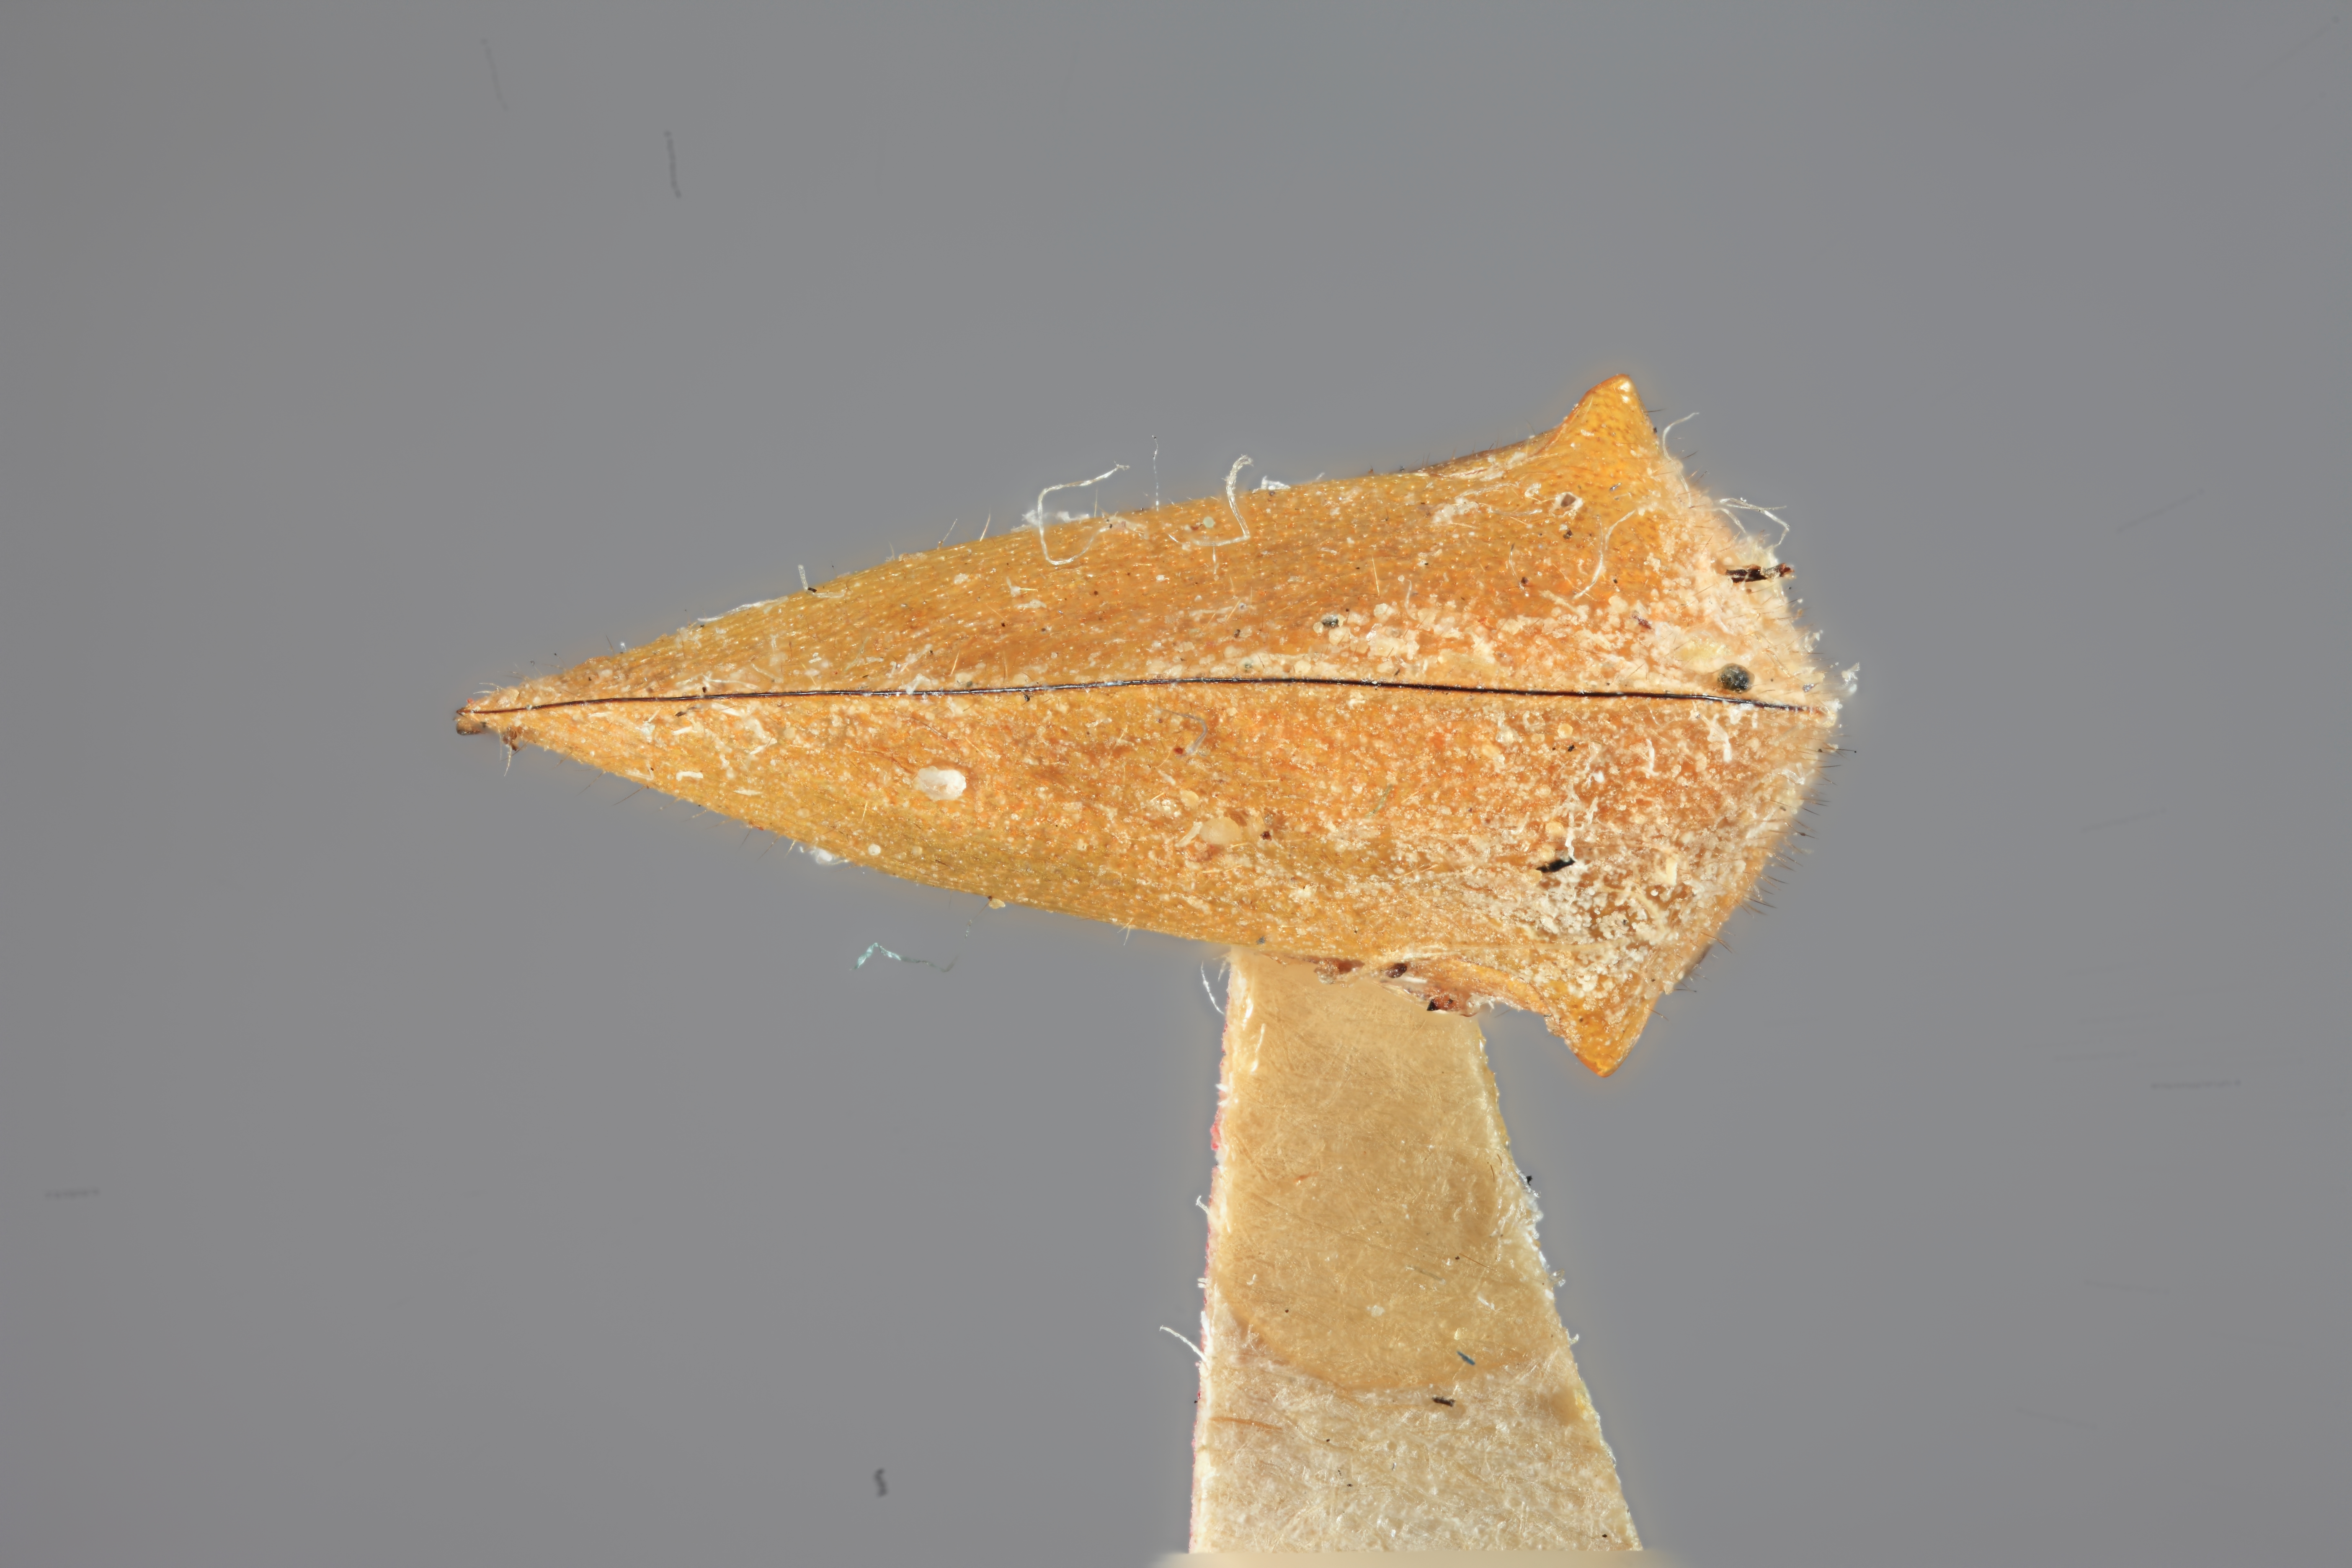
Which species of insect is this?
Amastris peruviana
